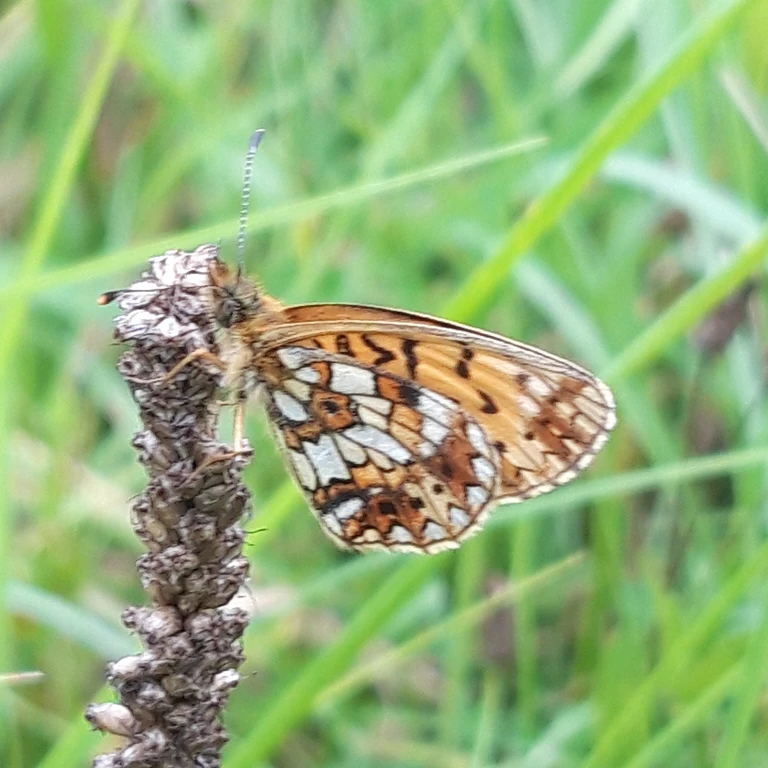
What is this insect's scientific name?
Boloria selene
